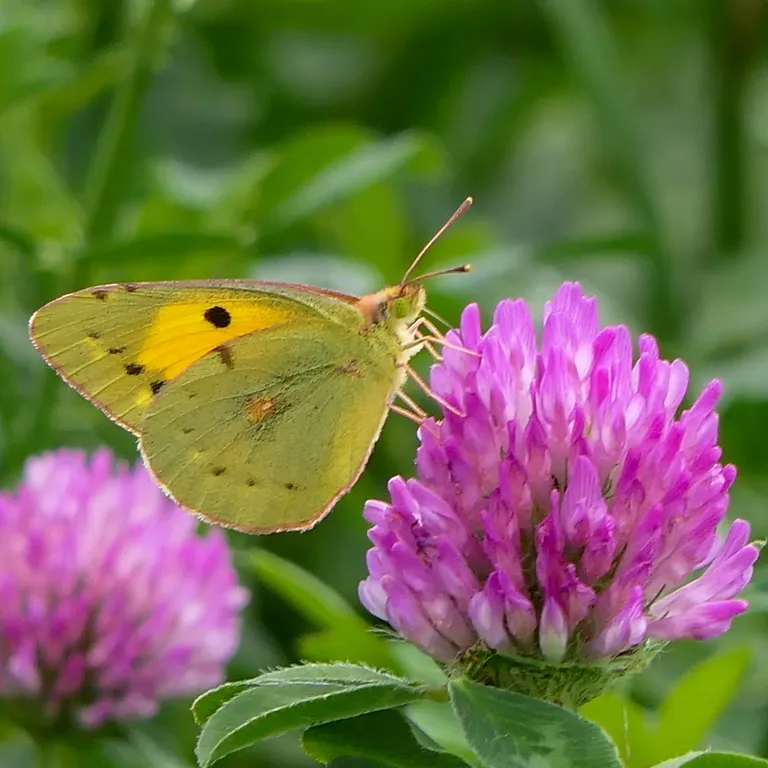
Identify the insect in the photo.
Colias croceus
